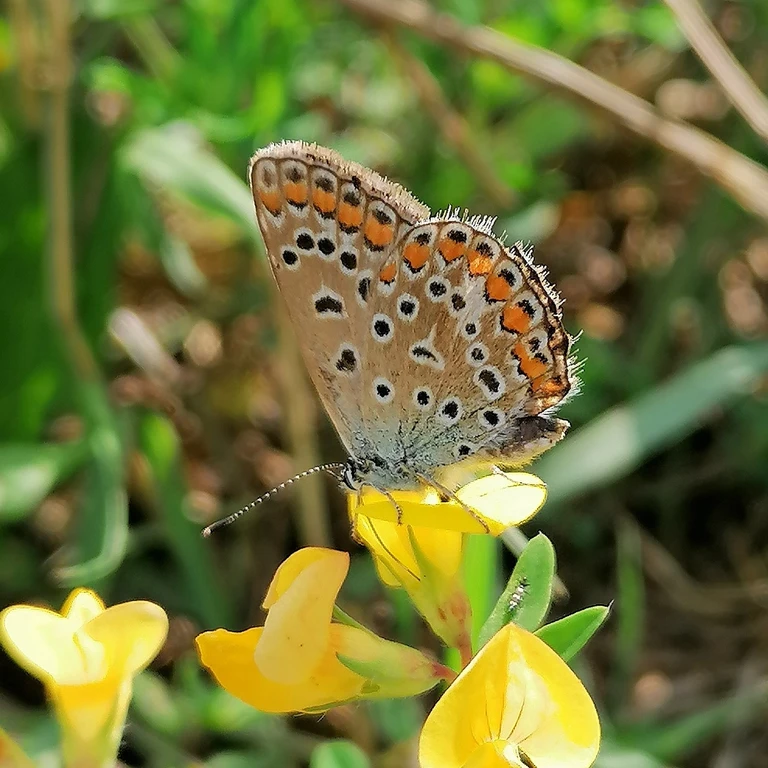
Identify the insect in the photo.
Polyommatus icarus
